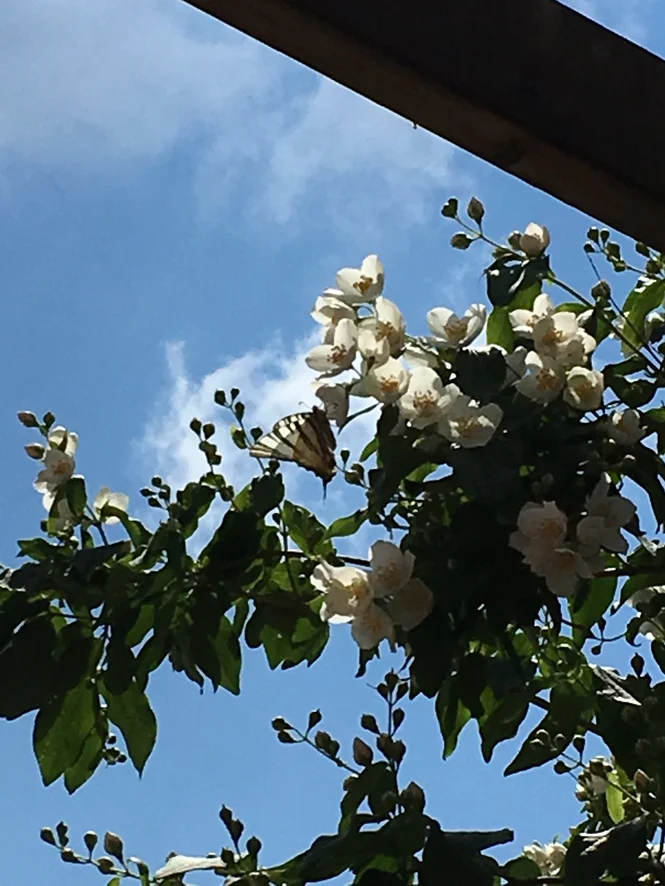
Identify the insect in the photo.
Iphiclides podalirius
